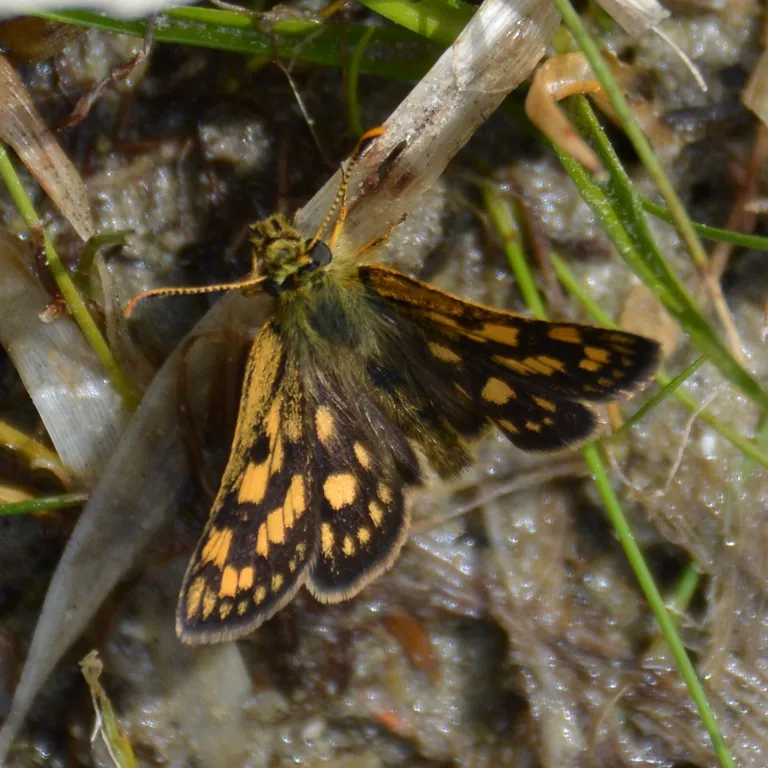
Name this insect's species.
Carterocephalus palaemon
